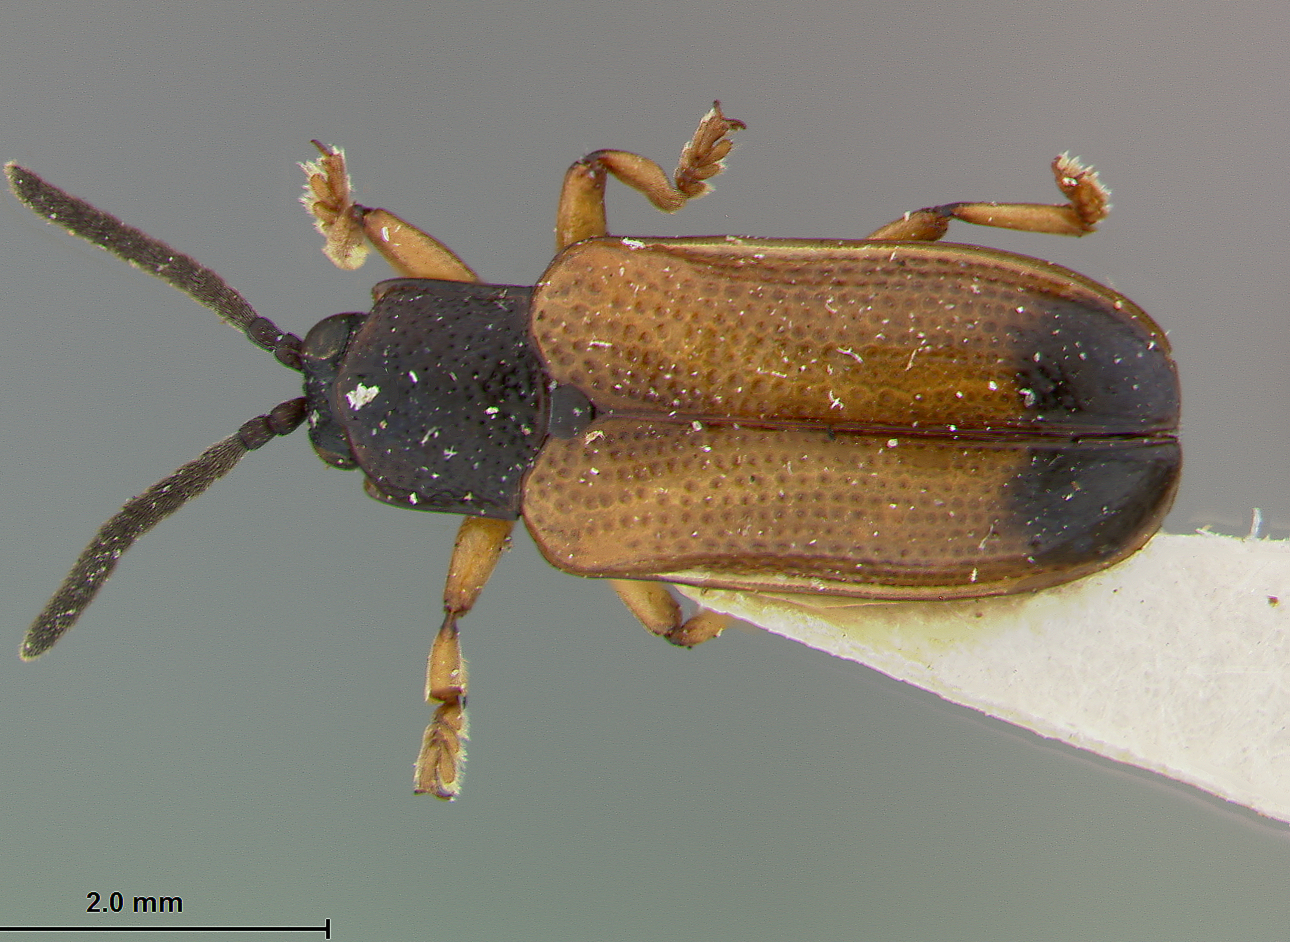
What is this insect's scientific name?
Cephaloleia turrialbana
